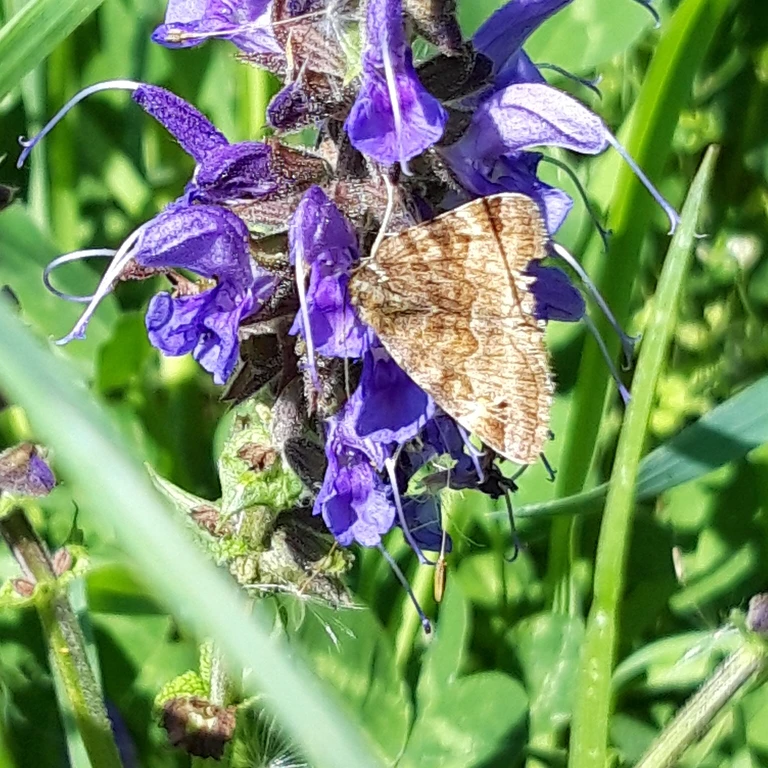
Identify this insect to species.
Euclidia glyphica
